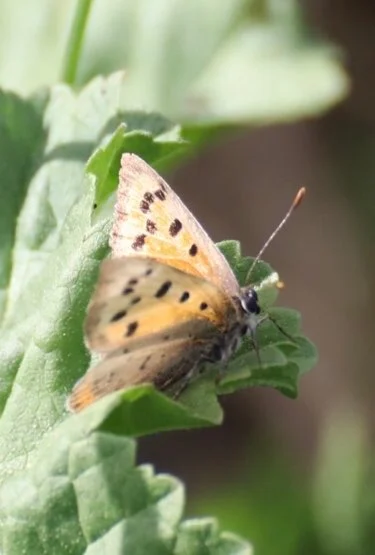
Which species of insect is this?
Lycaena phlaeas
